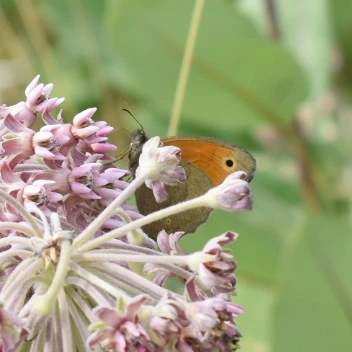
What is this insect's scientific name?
Maniola jurtina
